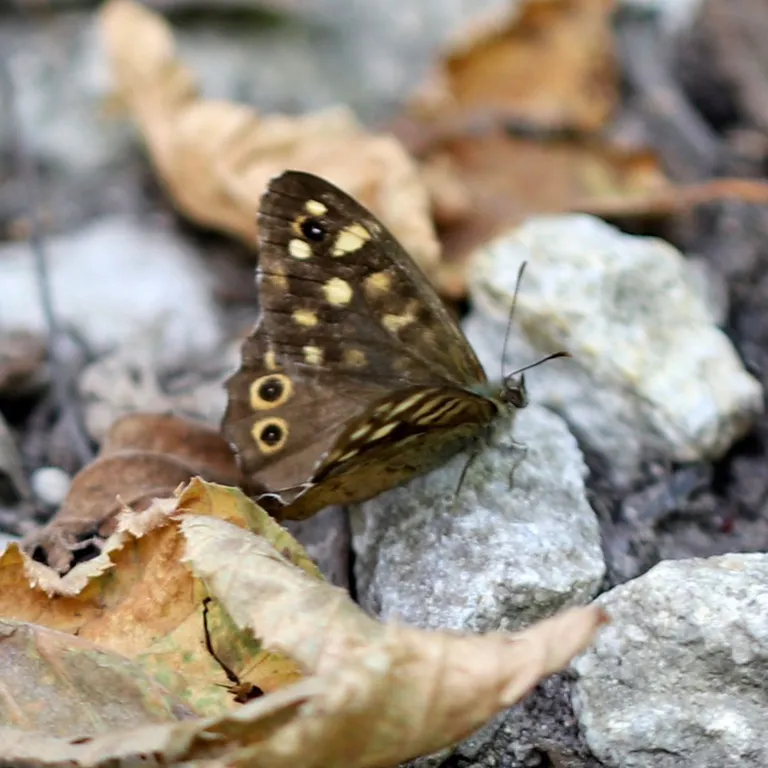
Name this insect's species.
Pararge aegeria
